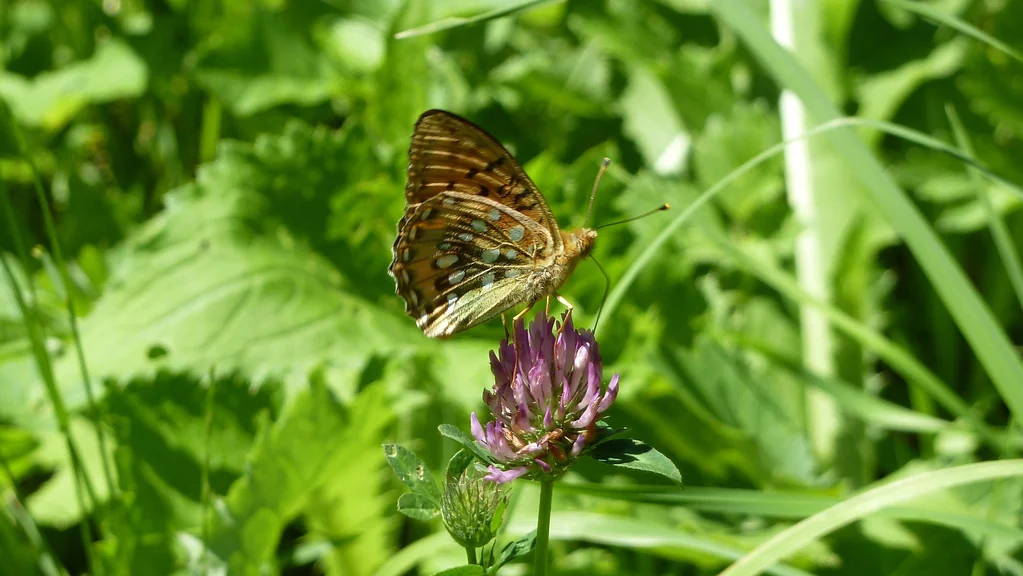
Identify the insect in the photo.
Speyeria aglaja
